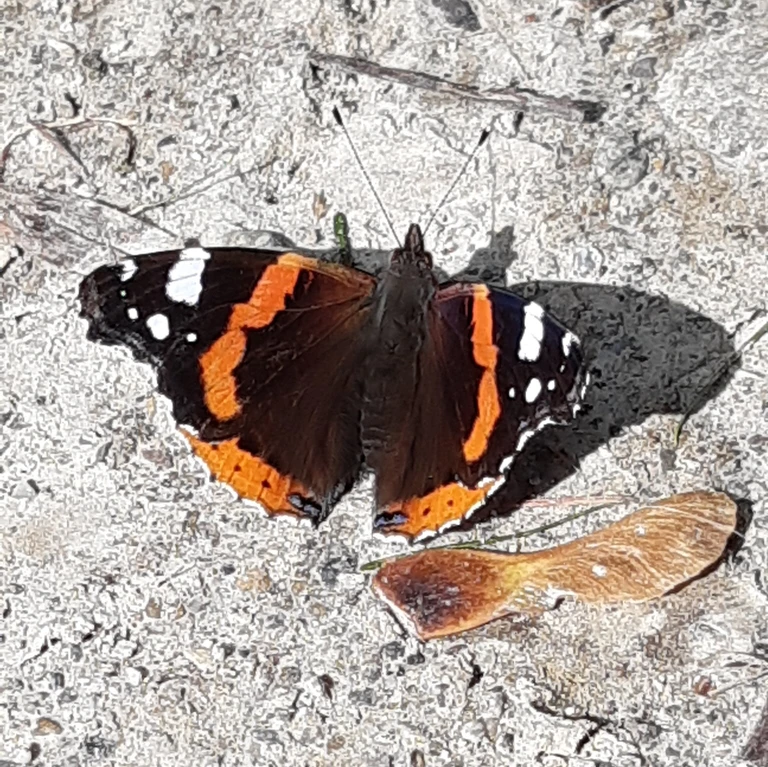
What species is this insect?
Vanessa atalanta
